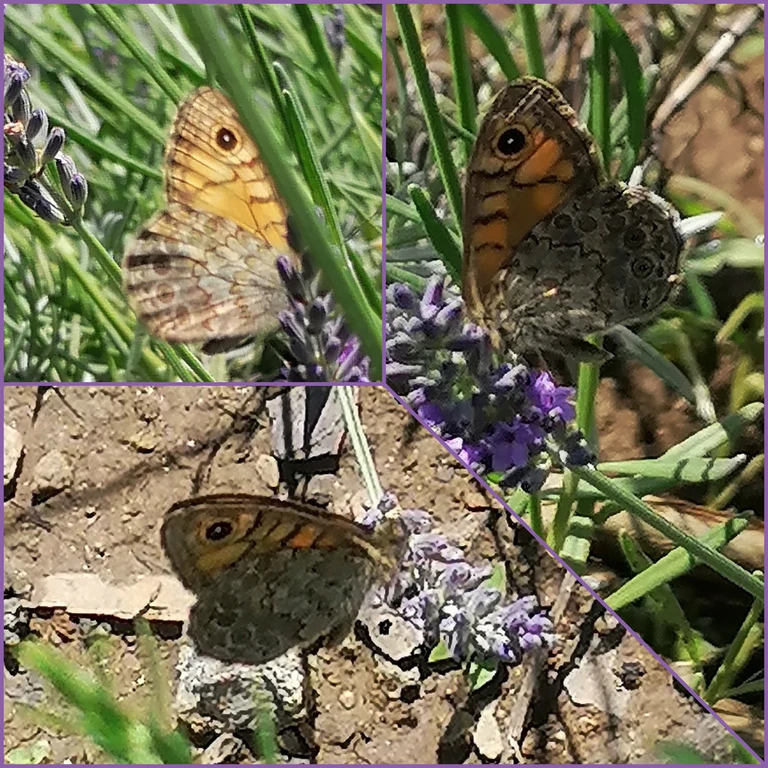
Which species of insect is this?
Lasiommata megera (also Pararge megera)
